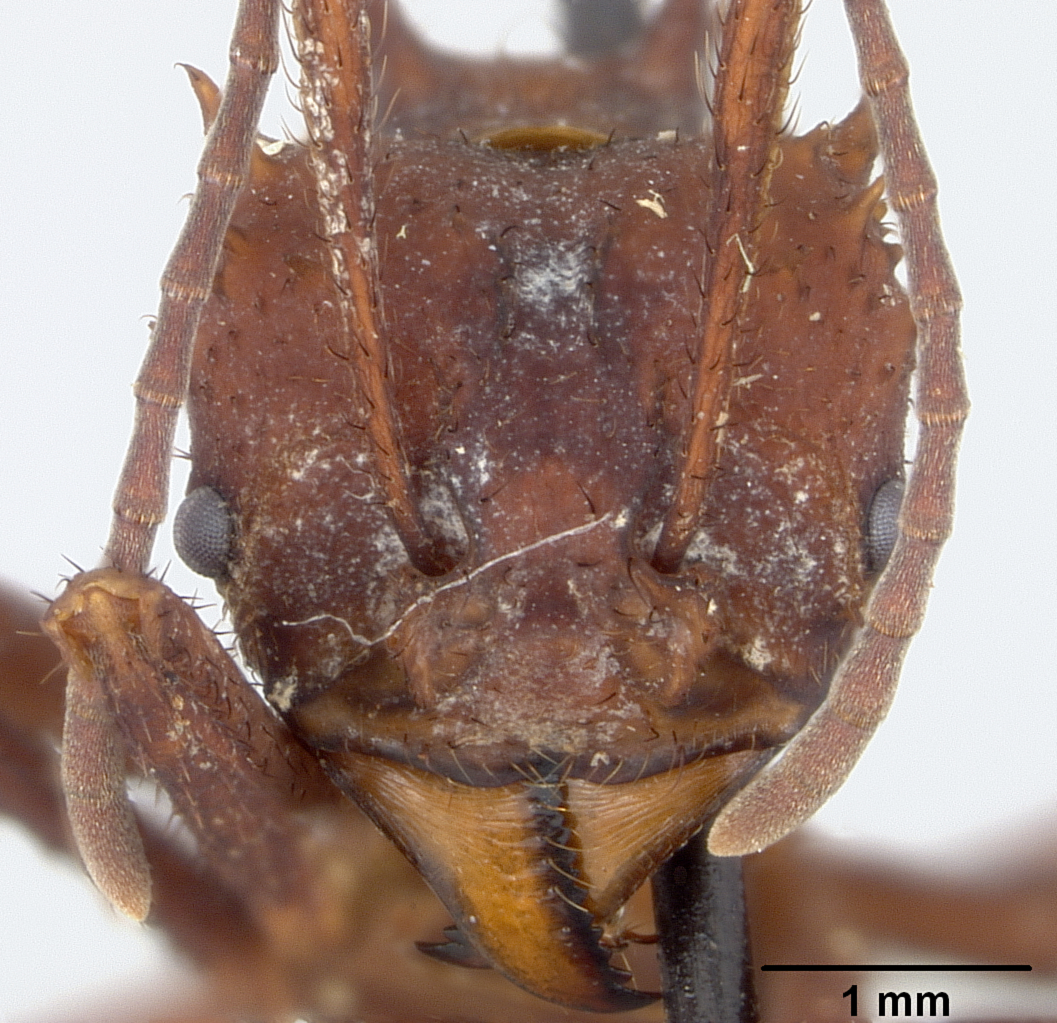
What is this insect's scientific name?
Acromyrmex octospinosus
